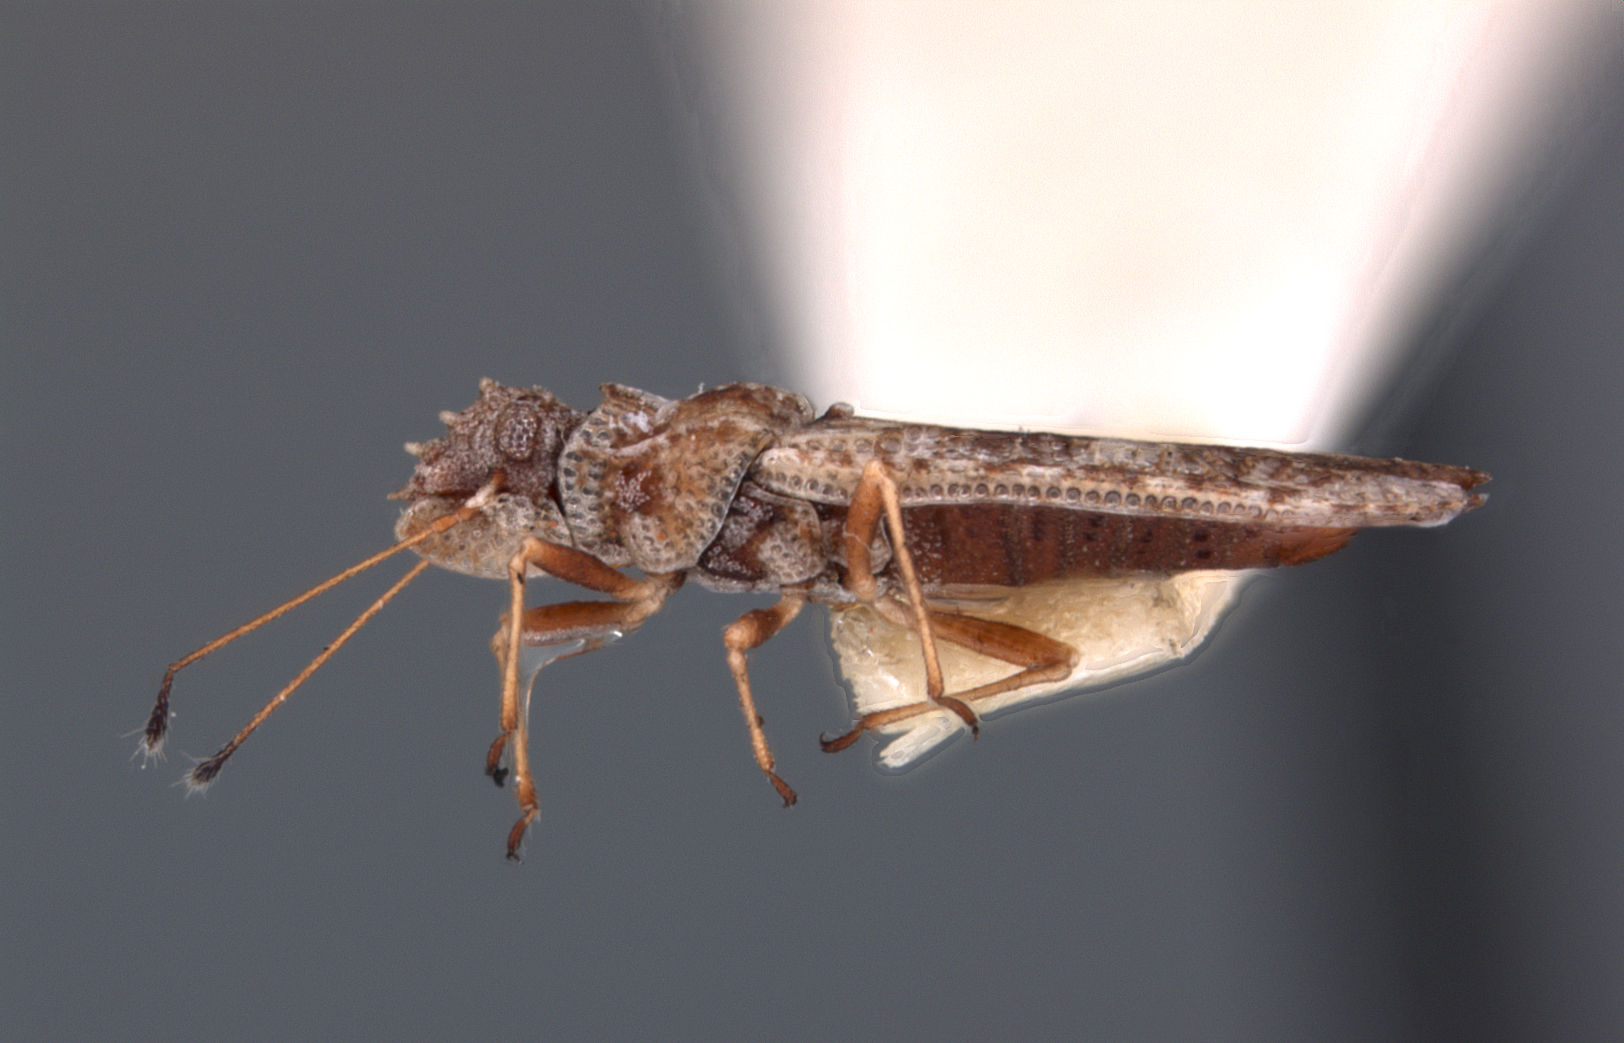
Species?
Gonycentrum afrum
